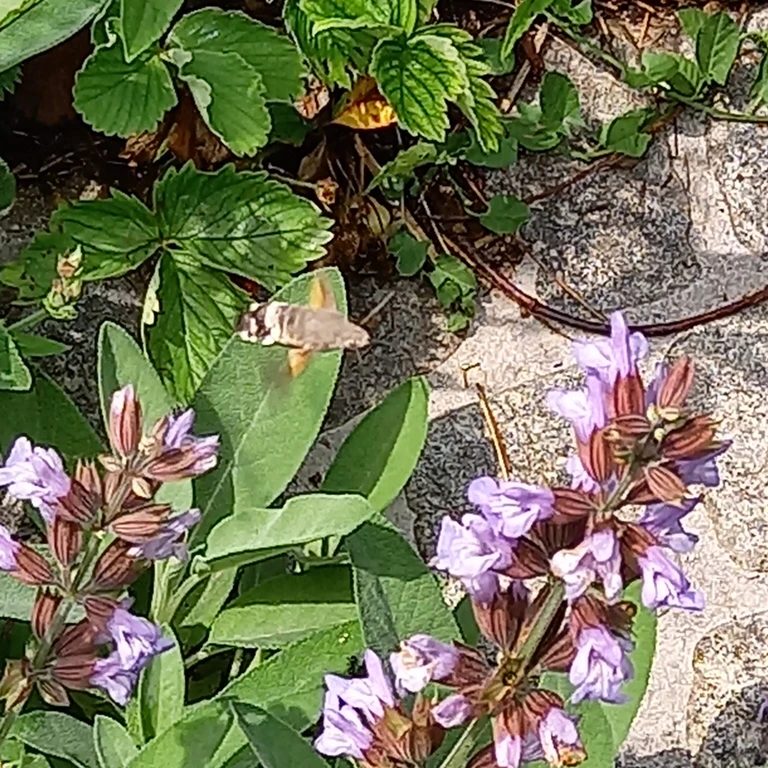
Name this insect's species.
Macroglossum stellatarum
